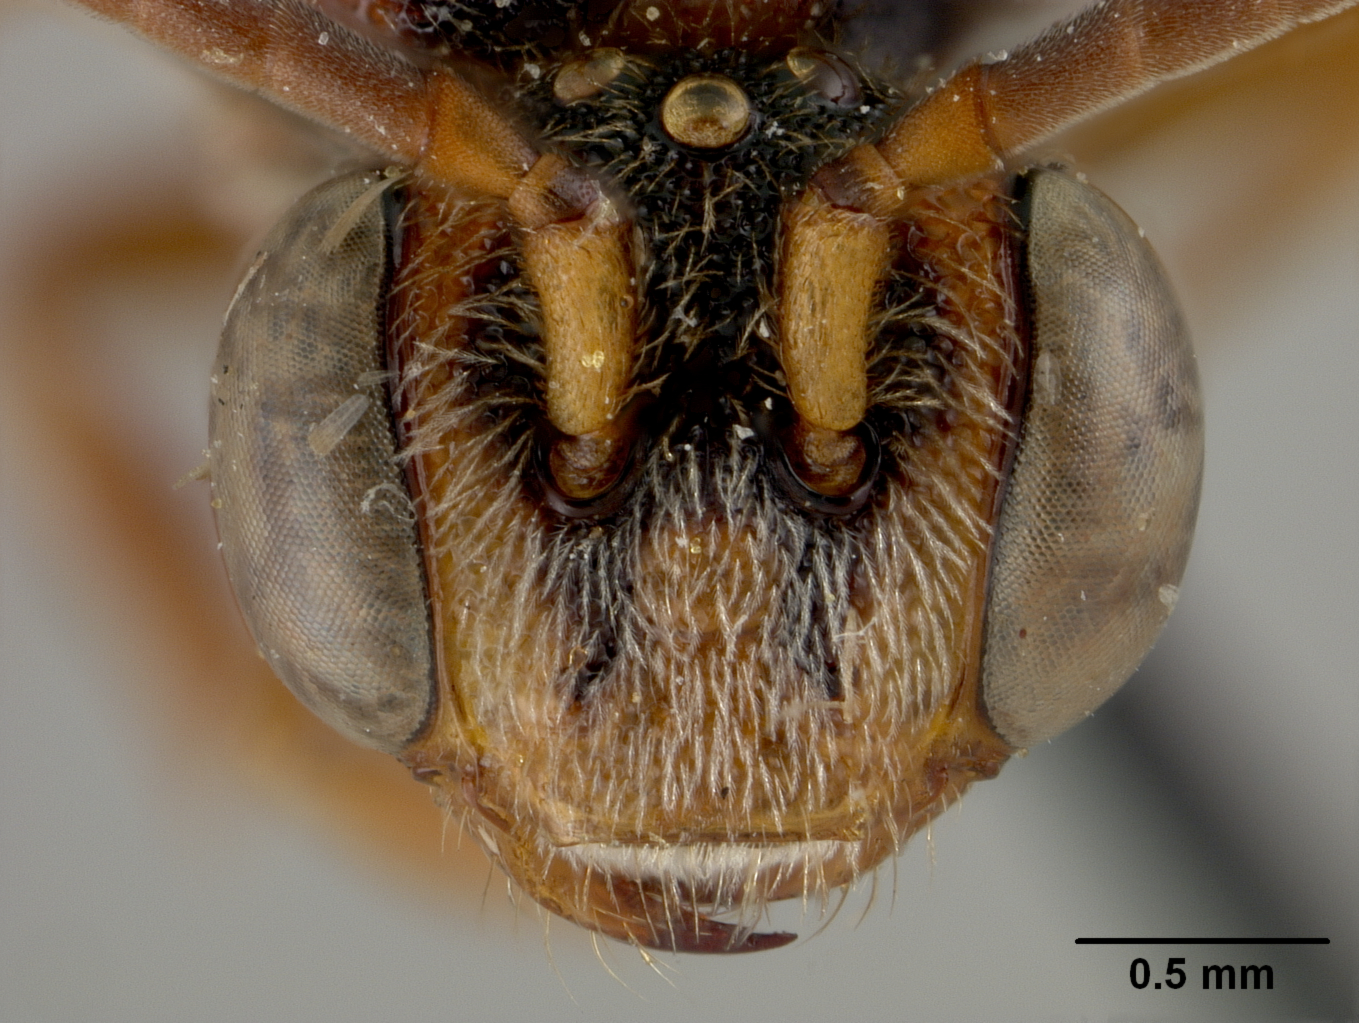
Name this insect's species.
Nomada ceanothi
